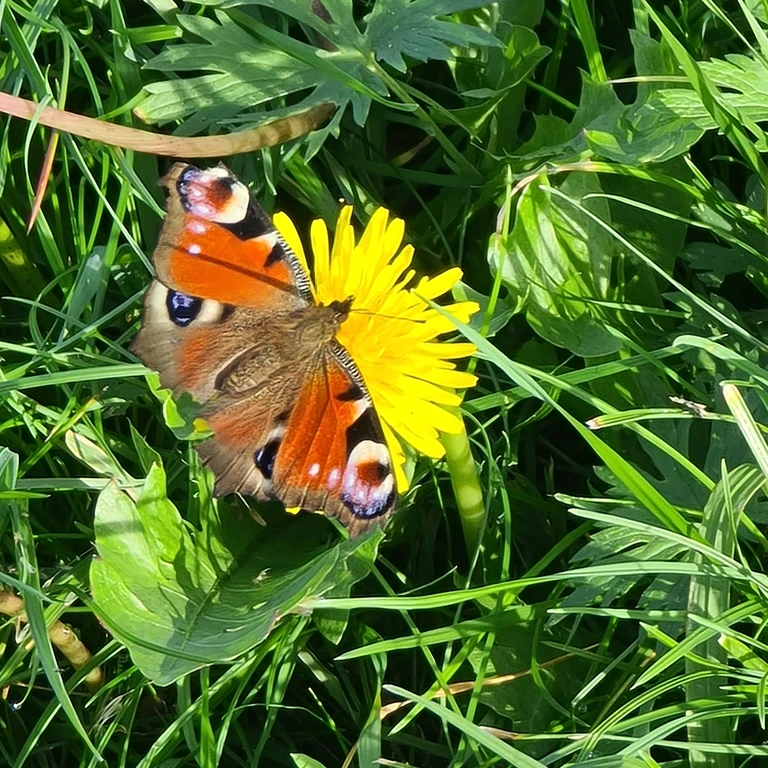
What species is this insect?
Aglais io
